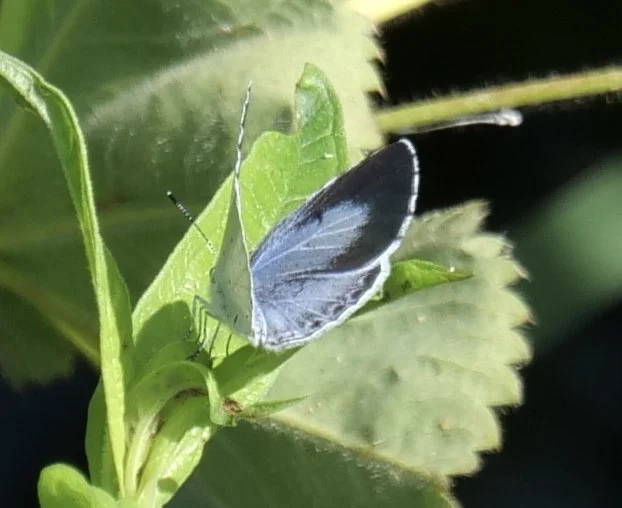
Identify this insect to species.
Celastrina argiolus
